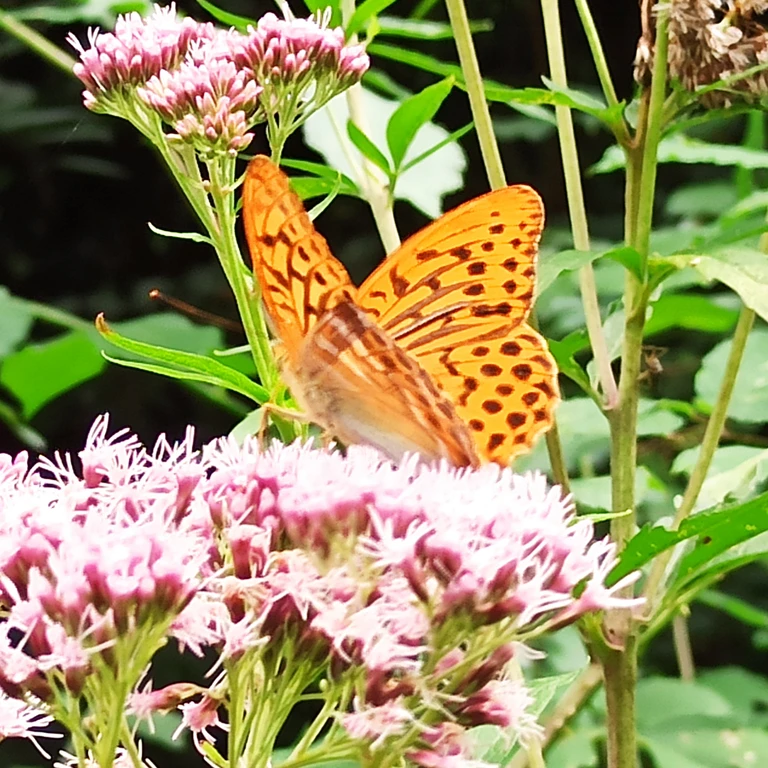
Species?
Argynnis paphia
